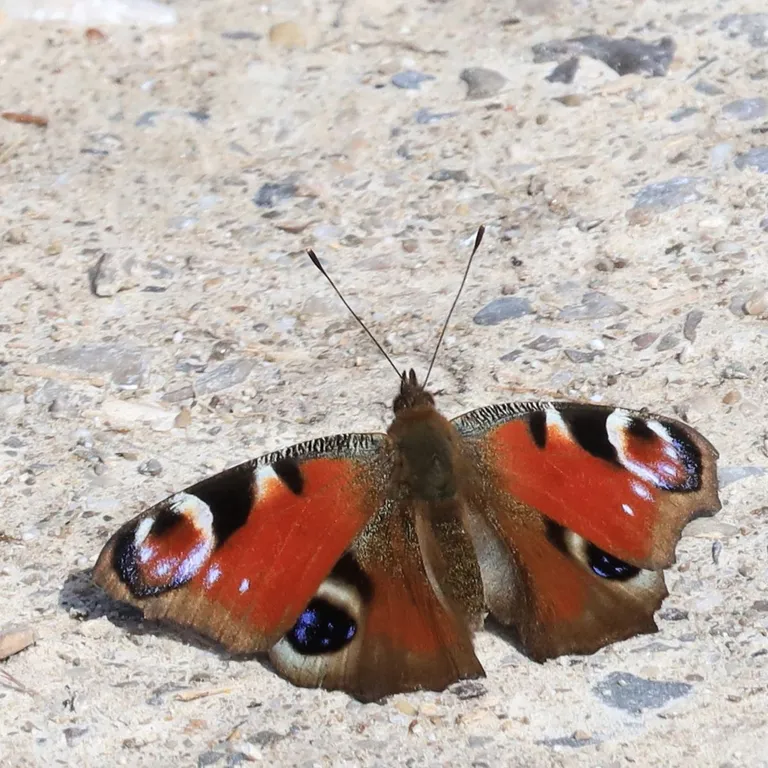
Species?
Aglais io
